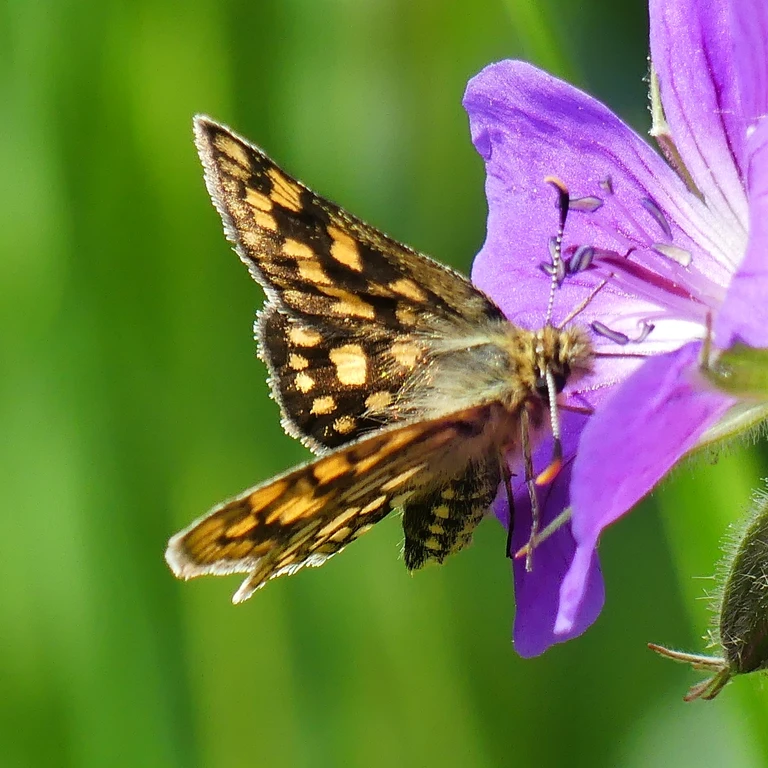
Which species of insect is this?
Carterocephalus palaemon
